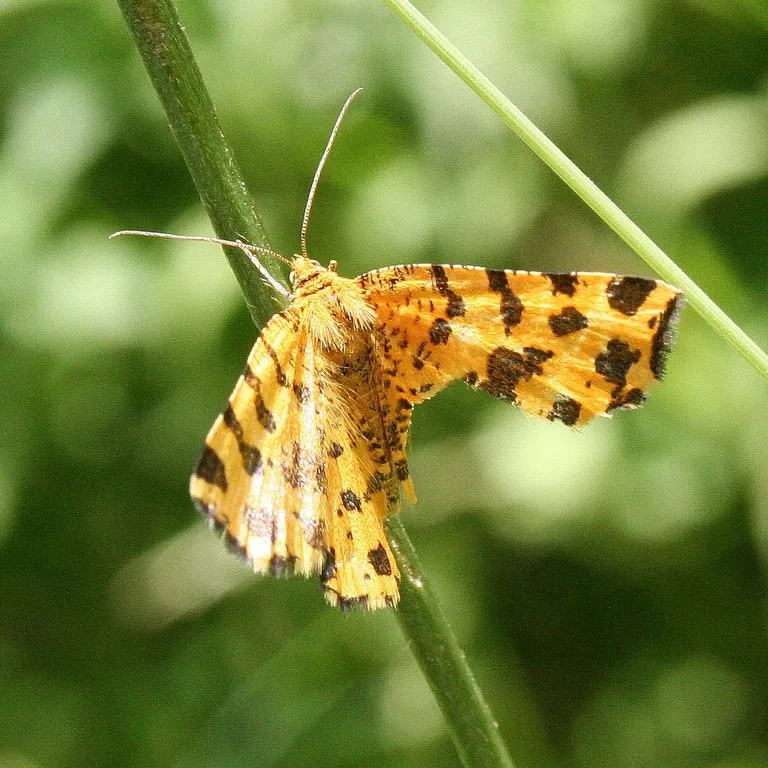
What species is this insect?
Pseudopanthera macularia
